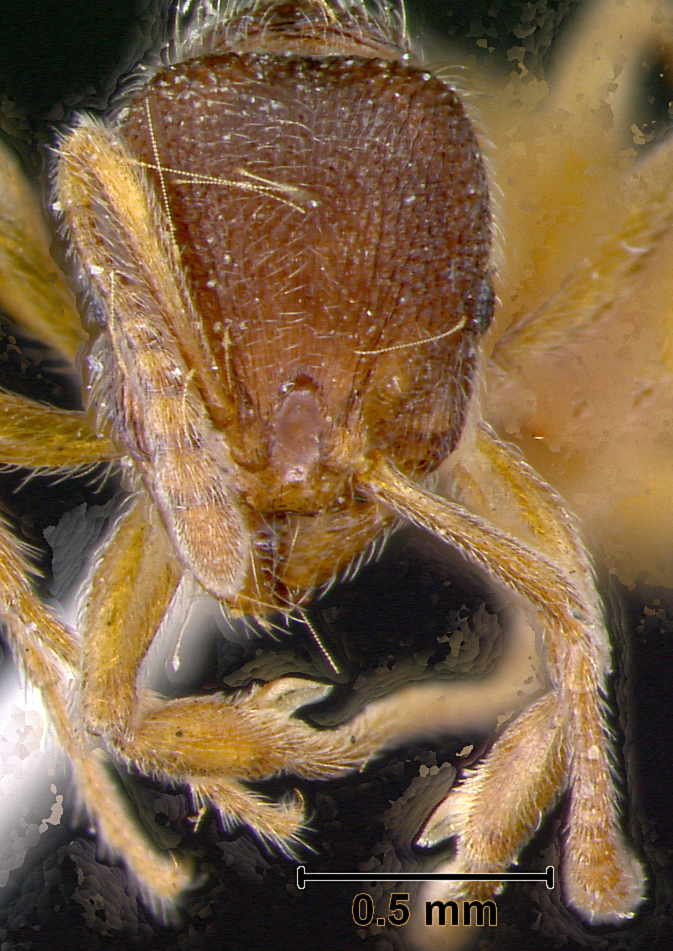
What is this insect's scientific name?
Aphaenogaster brevicornis
